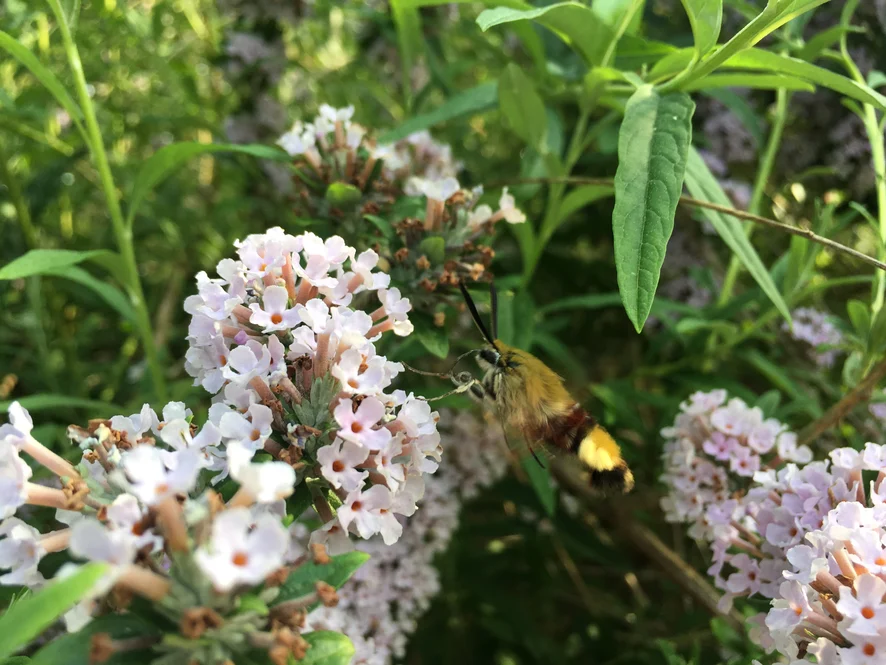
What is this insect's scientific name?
Hemaris fuciformis
